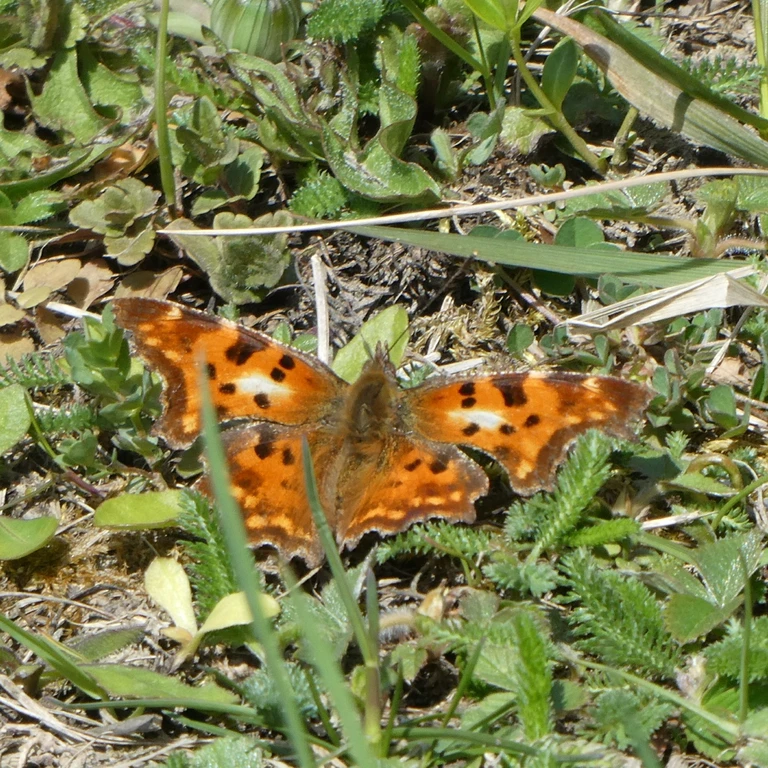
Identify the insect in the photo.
Polygonia c-album
